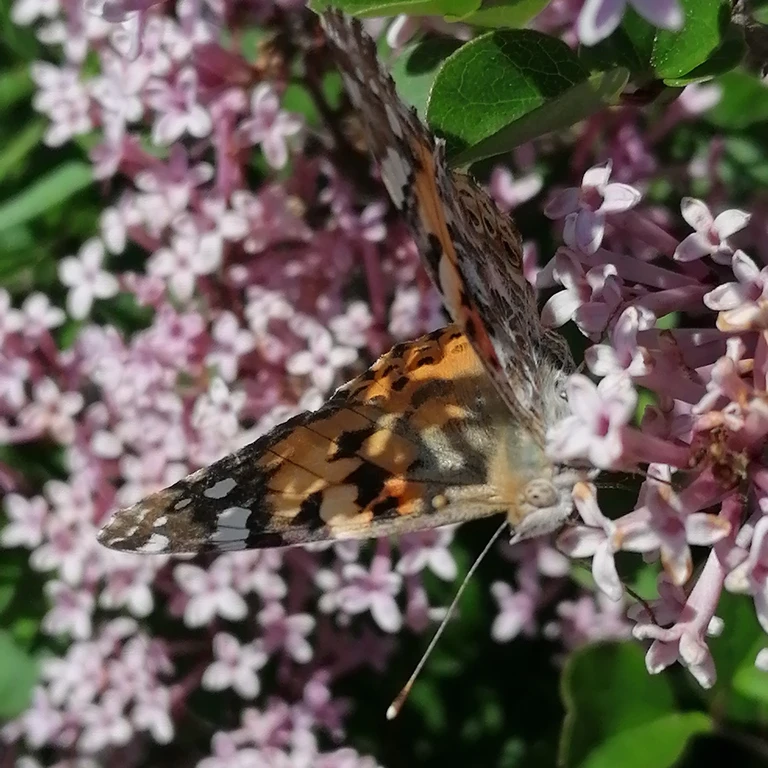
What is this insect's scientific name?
Vanessa cardui
